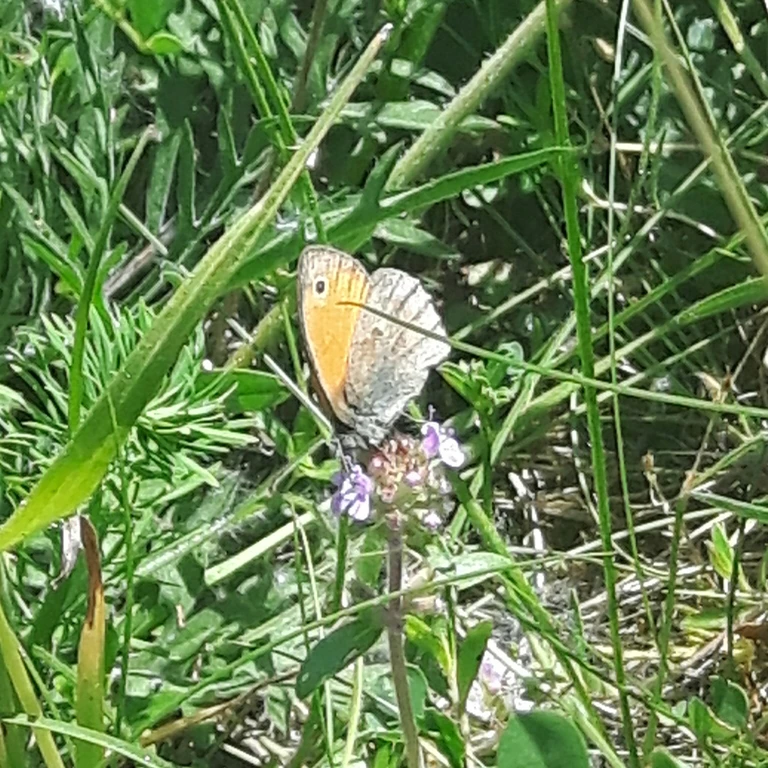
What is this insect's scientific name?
Coenonympha pamphilus
